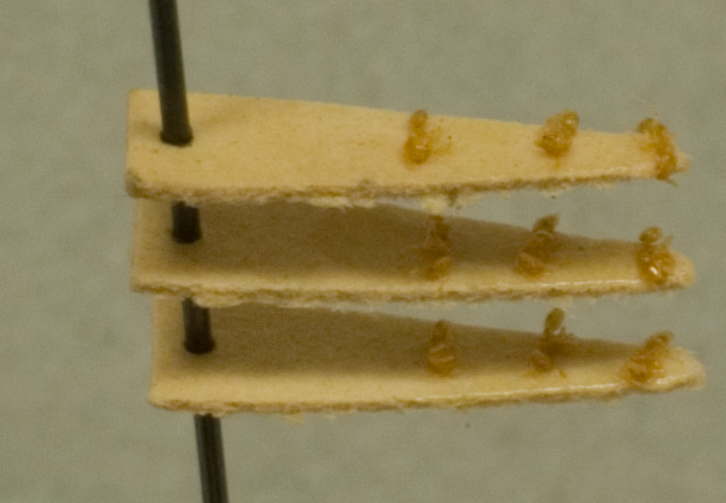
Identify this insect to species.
Solenopsis zeteki
